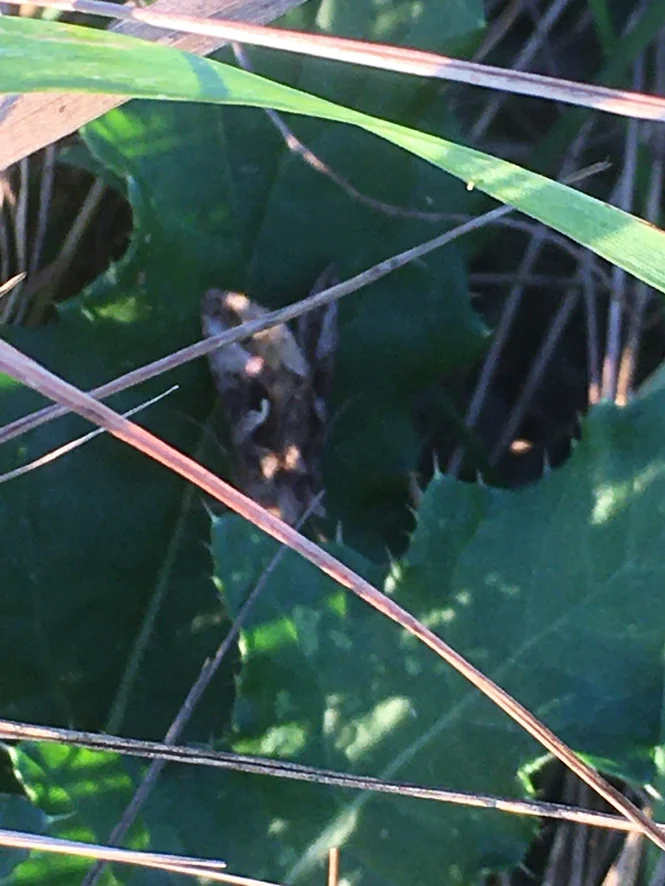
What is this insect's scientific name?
Autographa gamma
